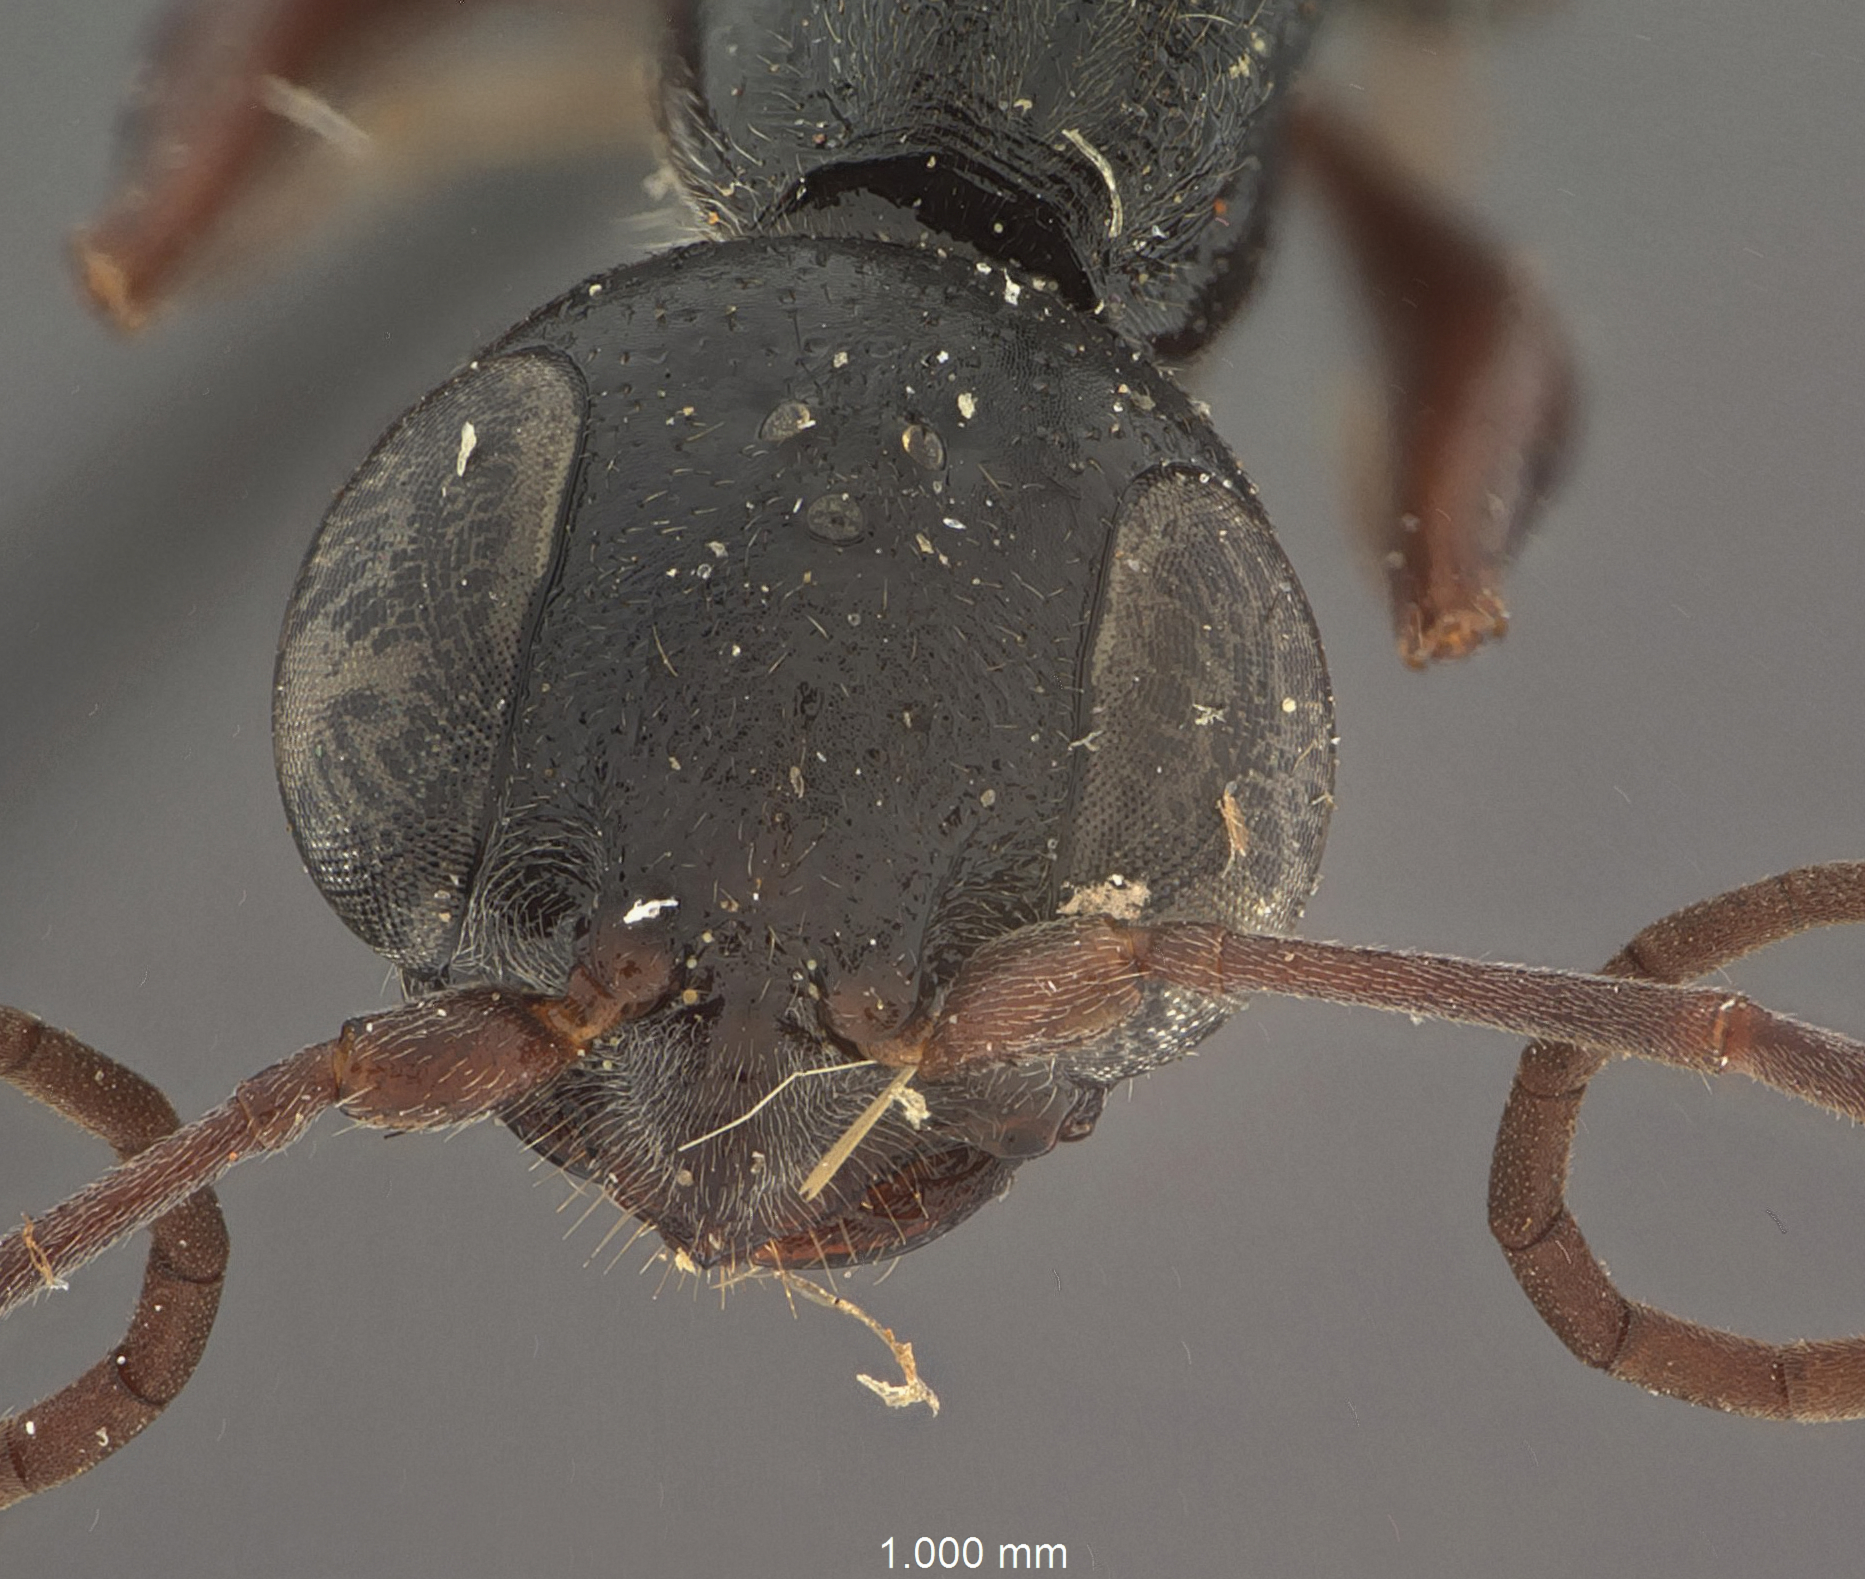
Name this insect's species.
Rhinopsis melanognatha
